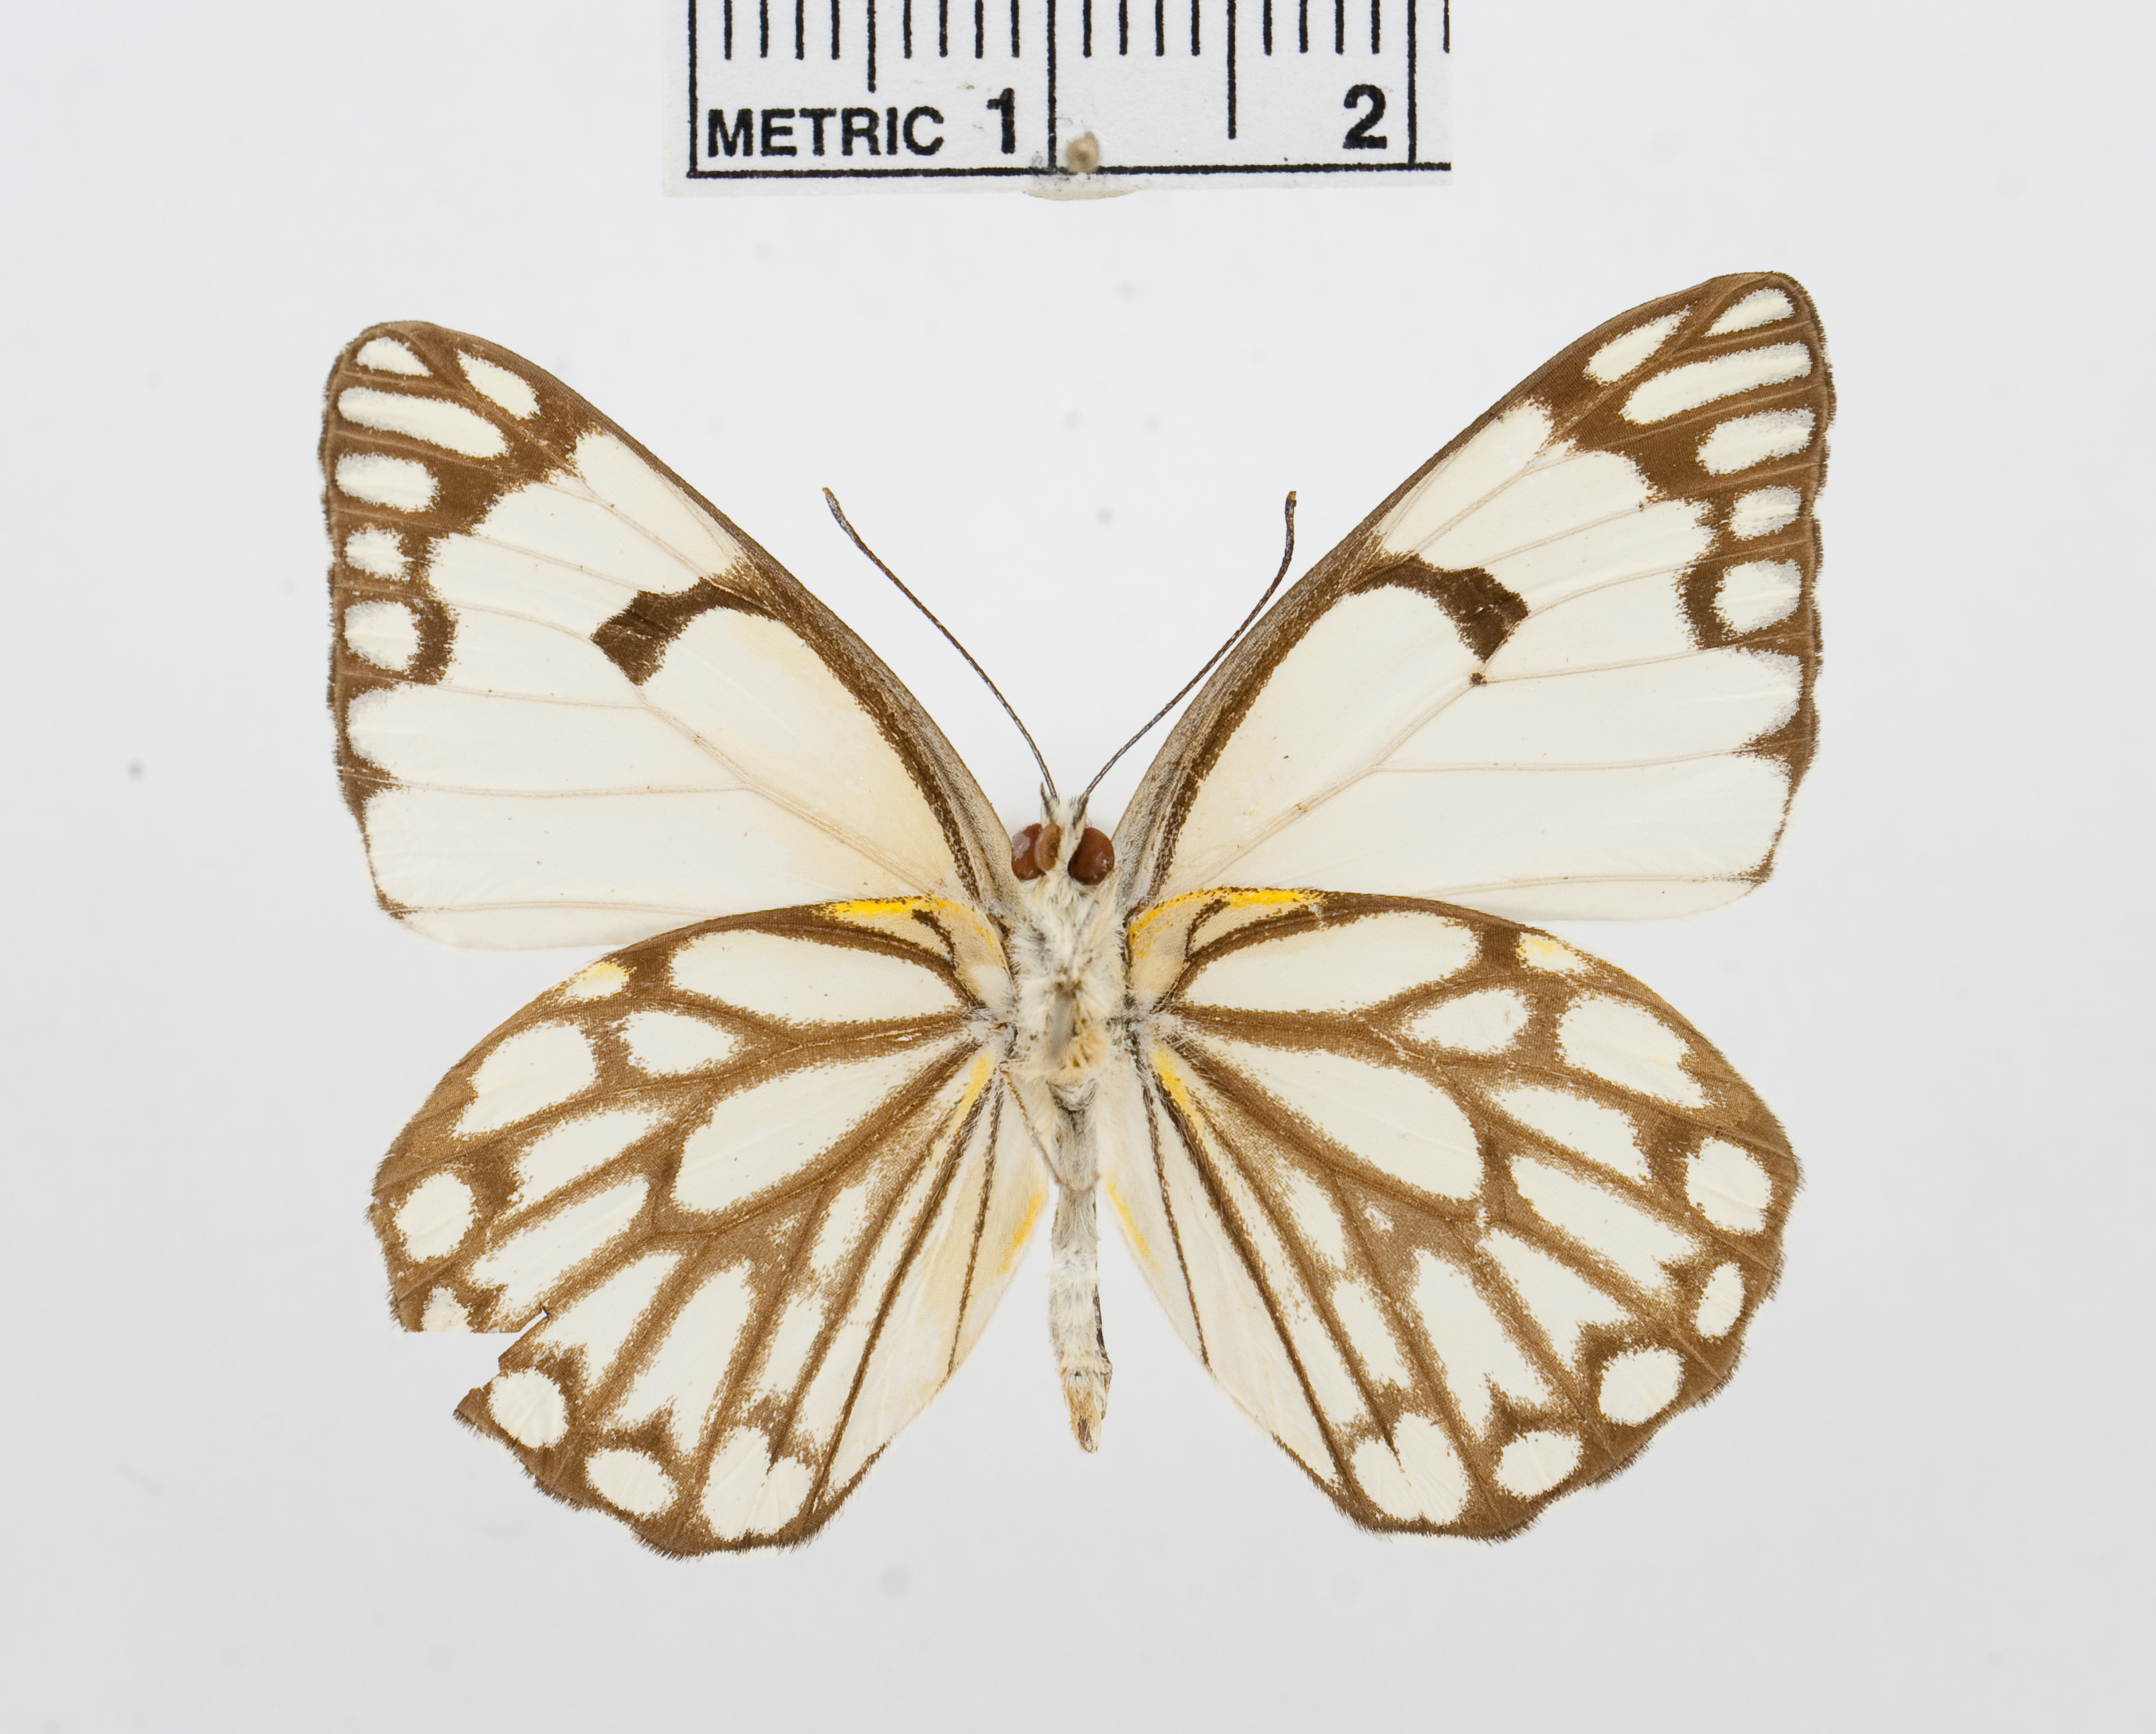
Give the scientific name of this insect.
Belenois aurota
